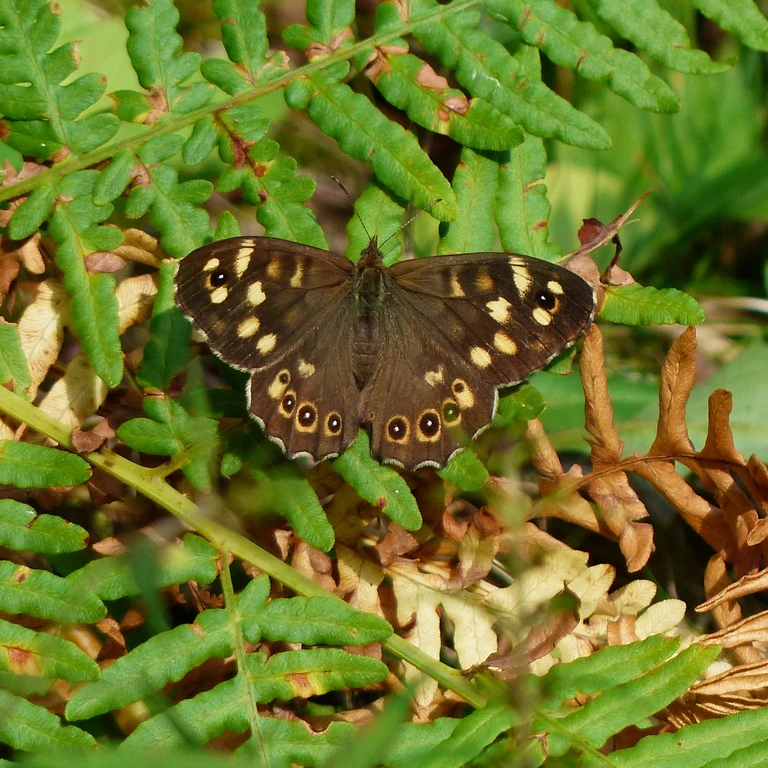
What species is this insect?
Pararge aegeria
